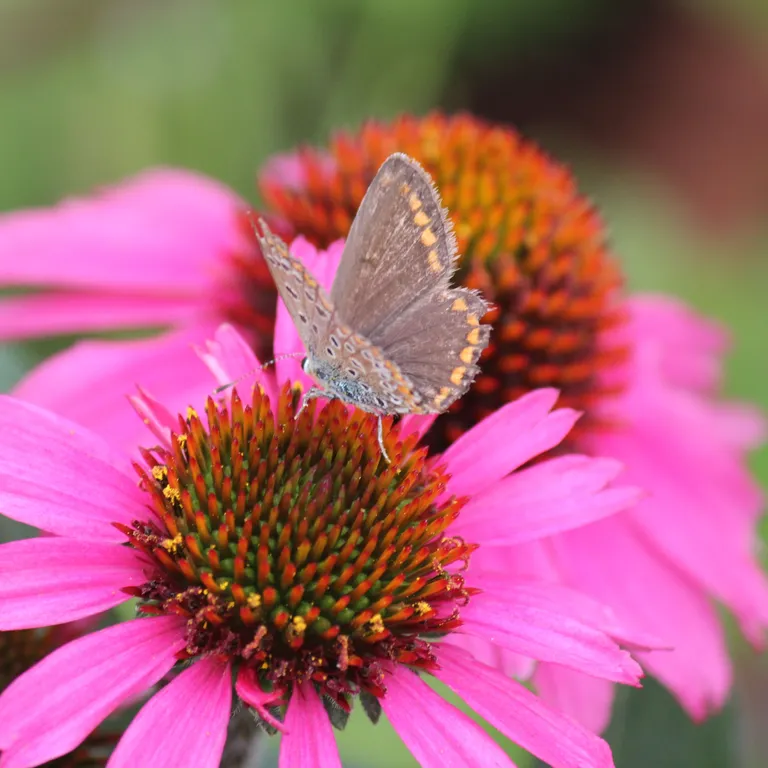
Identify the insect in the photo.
Polyommatus icarus
